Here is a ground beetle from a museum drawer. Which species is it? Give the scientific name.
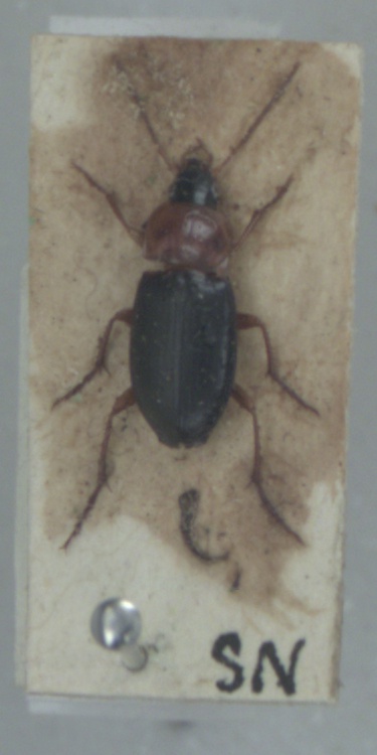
Calathus melanocephalus
